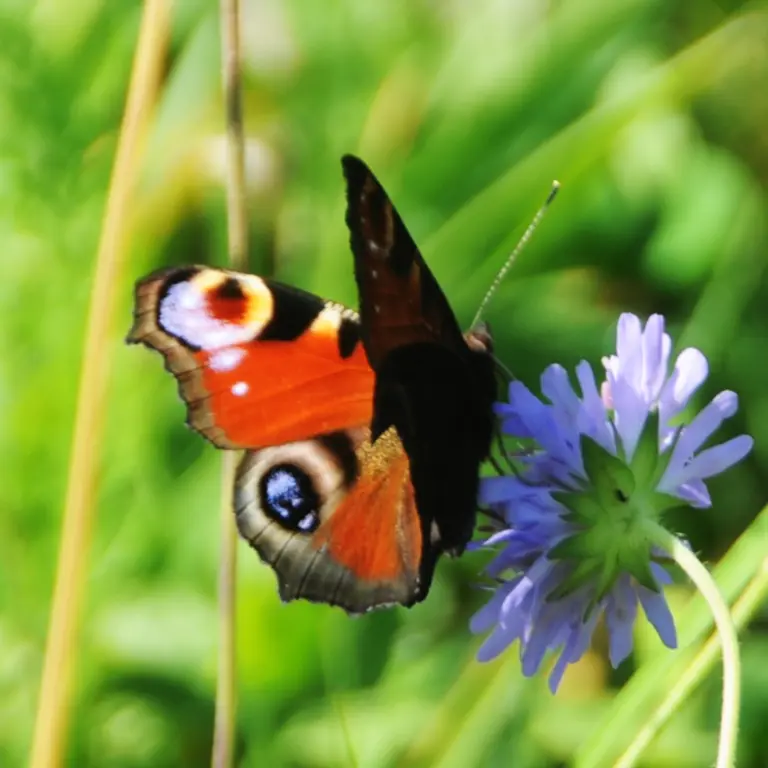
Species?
Aglais io
